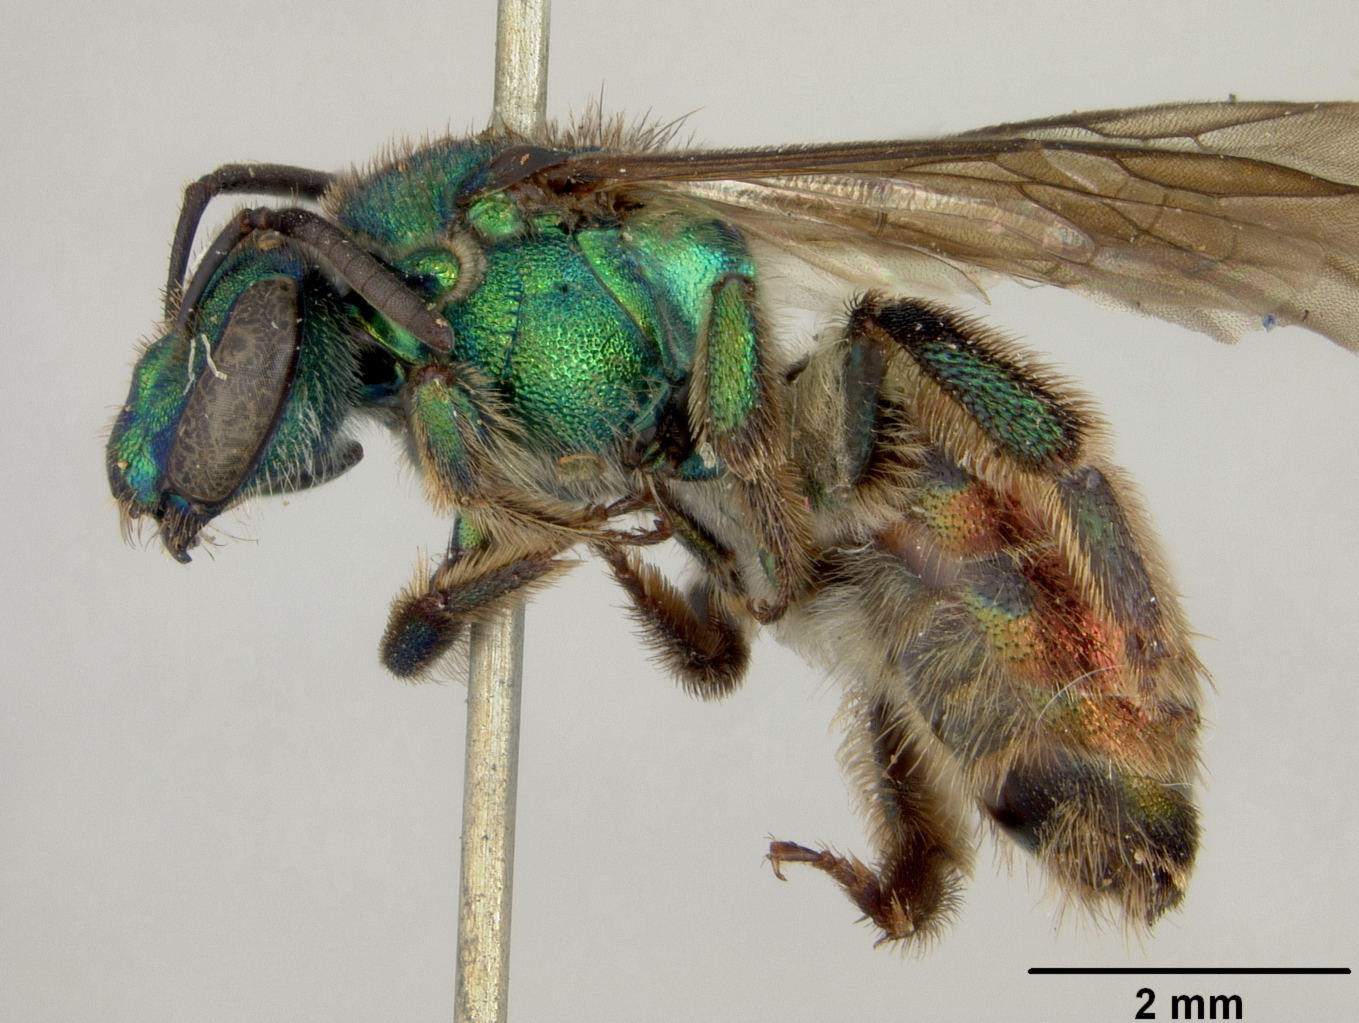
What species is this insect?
Augochlora charapina
